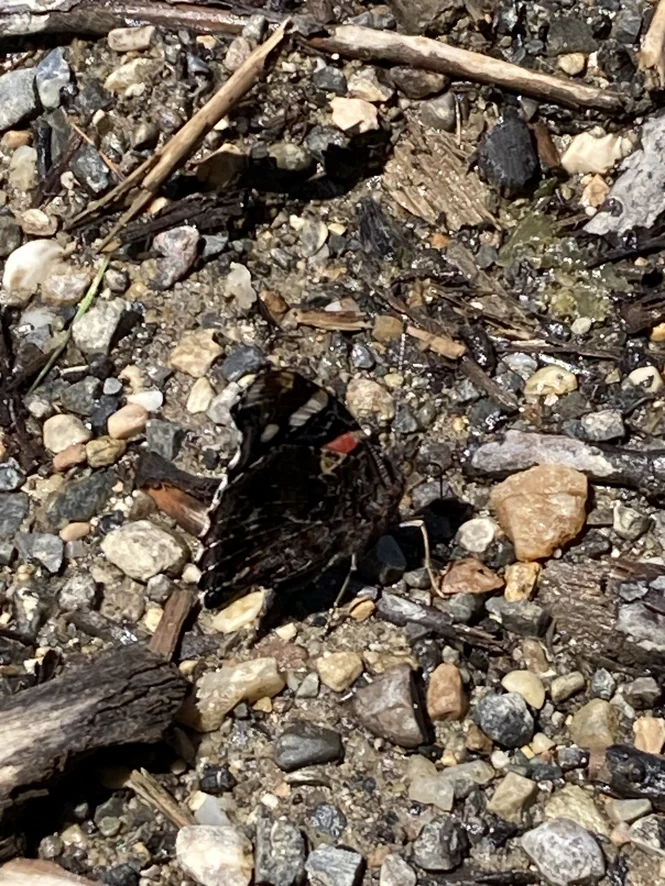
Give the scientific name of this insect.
Vanessa atalanta
